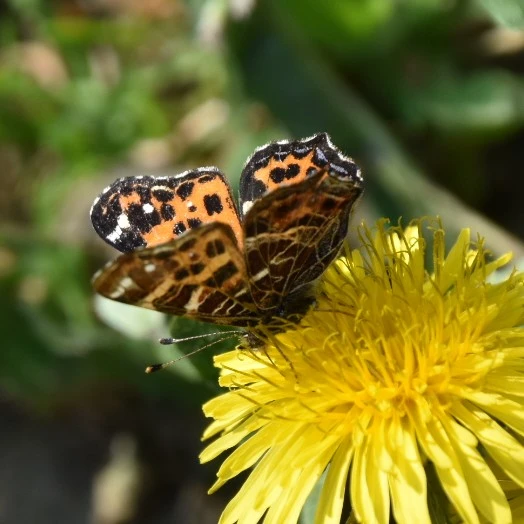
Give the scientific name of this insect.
Araschnia levana
